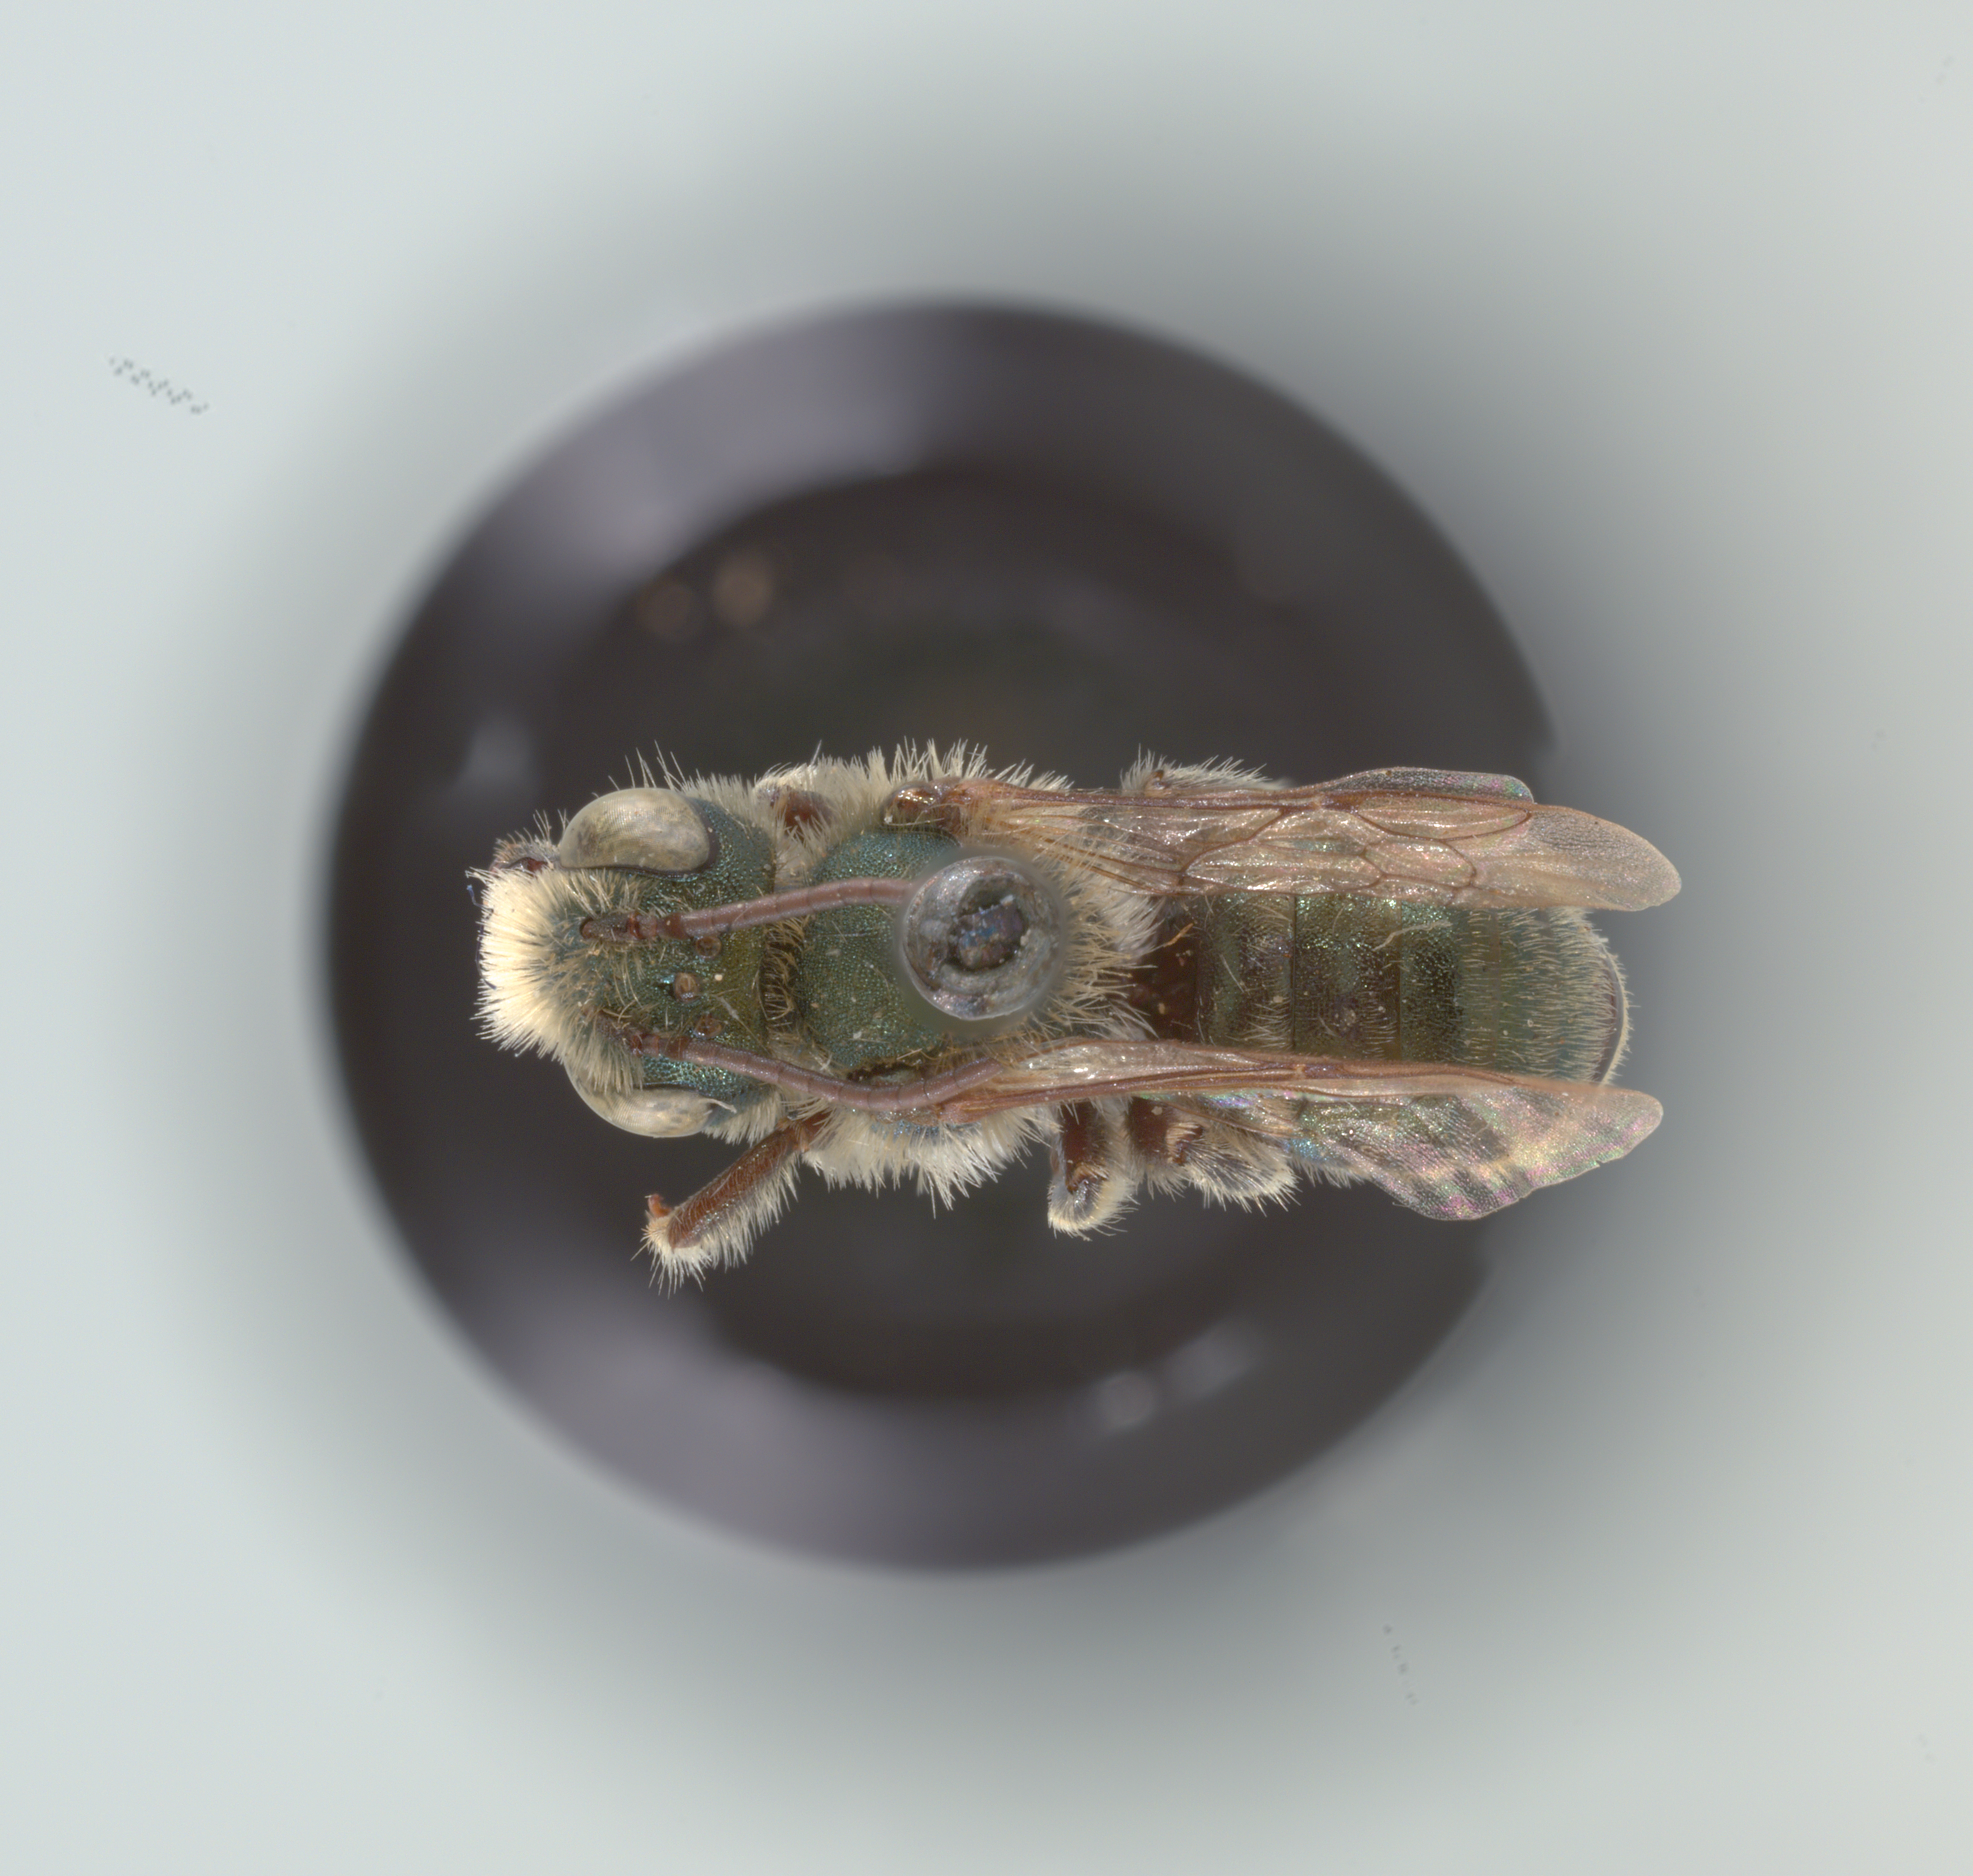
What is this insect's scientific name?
Osmia inurbana
